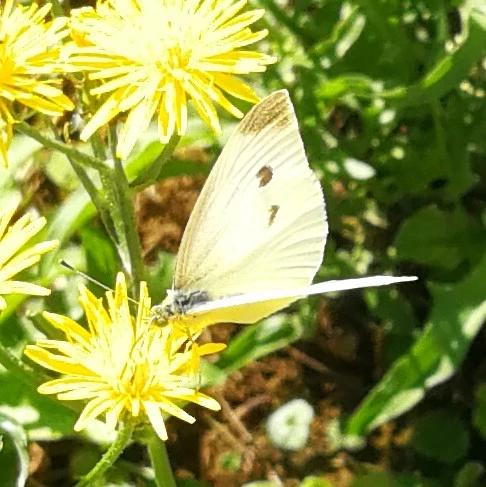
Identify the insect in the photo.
Pieris rapae
